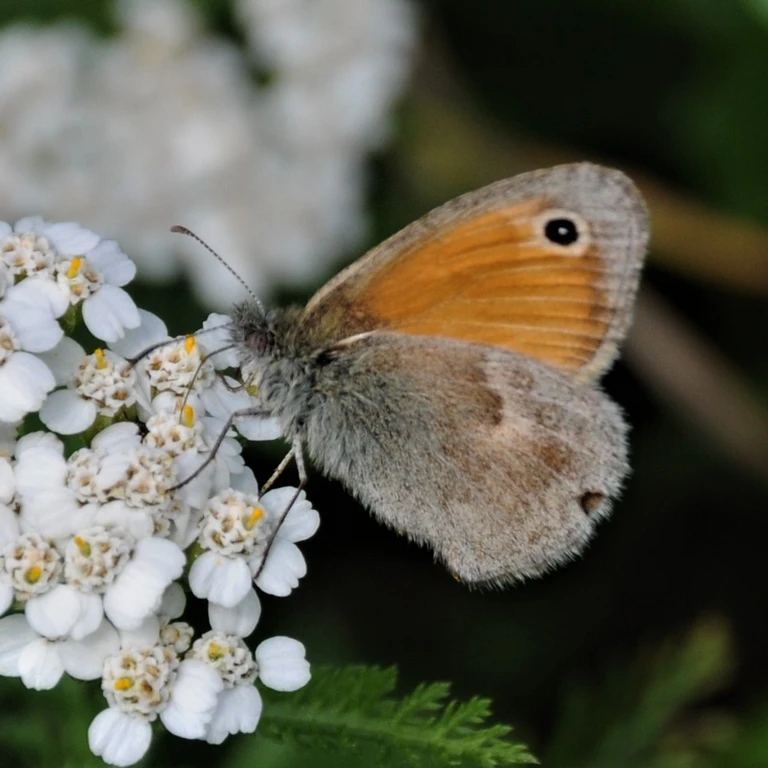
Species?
Coenonympha pamphilus
